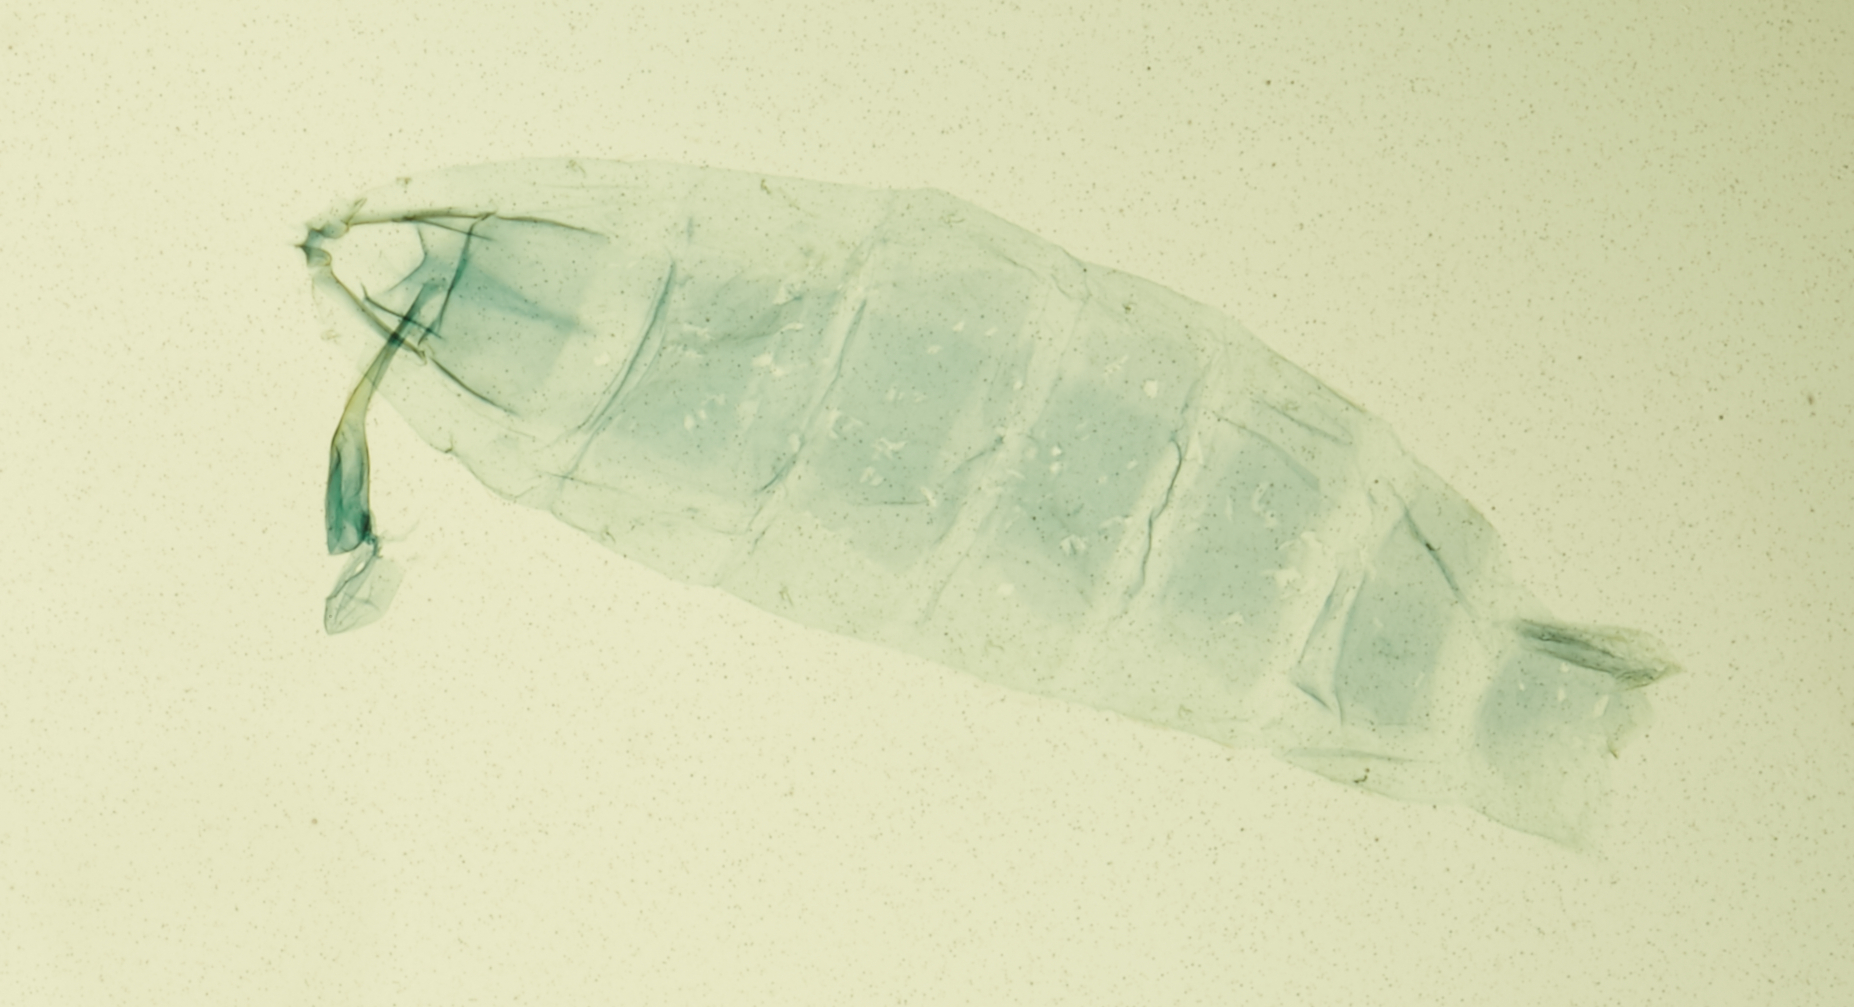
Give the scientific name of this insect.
Hypatima salicicola
